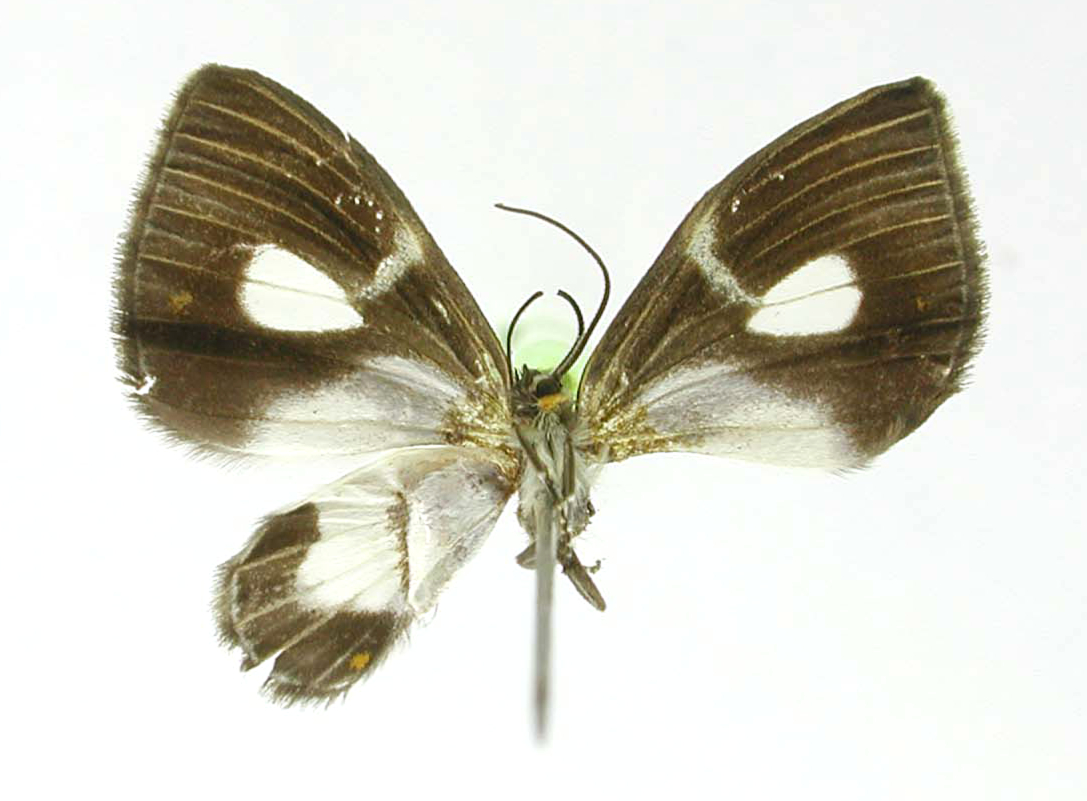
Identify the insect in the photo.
Erateina albicans
